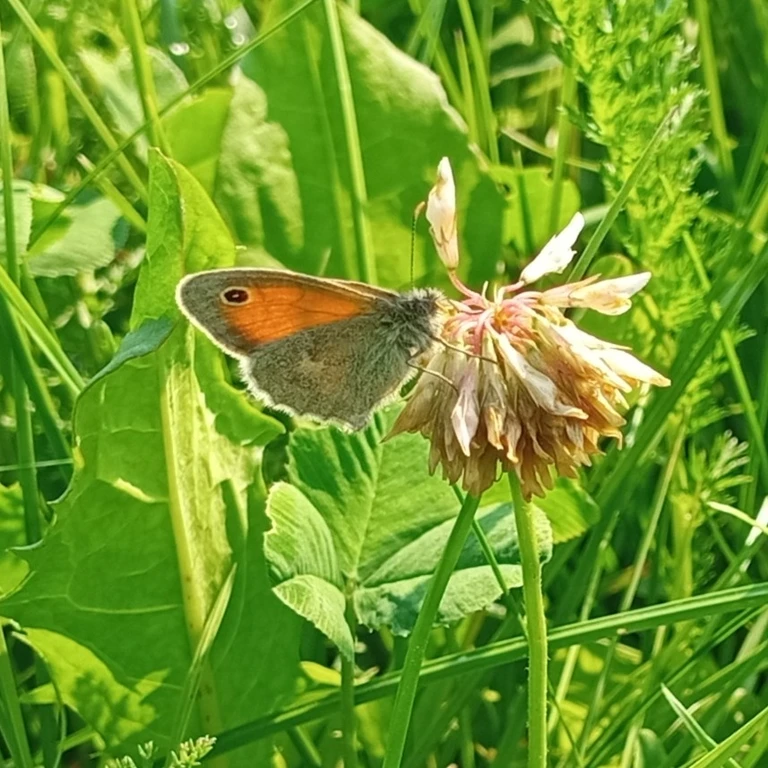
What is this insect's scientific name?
Coenonympha pamphilus
